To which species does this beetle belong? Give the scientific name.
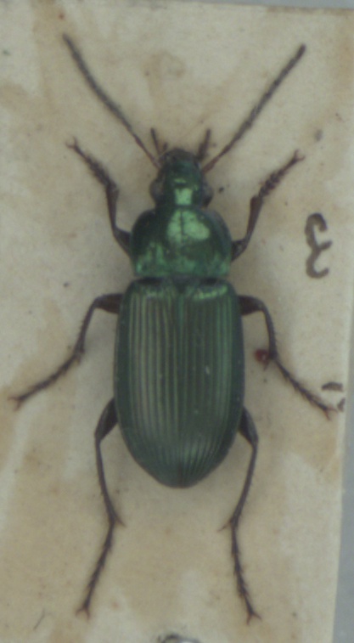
Poecilus cupreus
